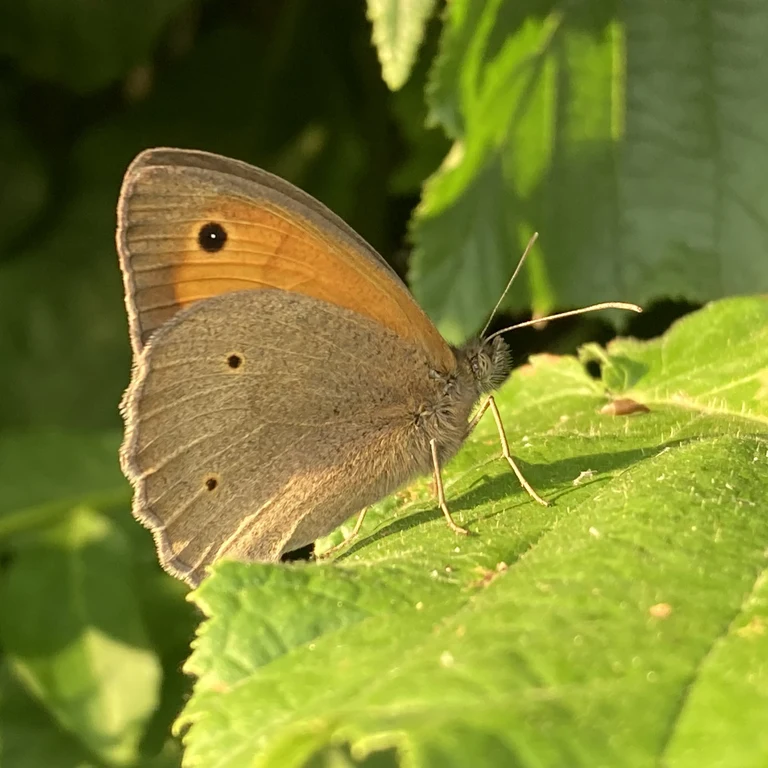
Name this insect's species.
Maniola jurtina
